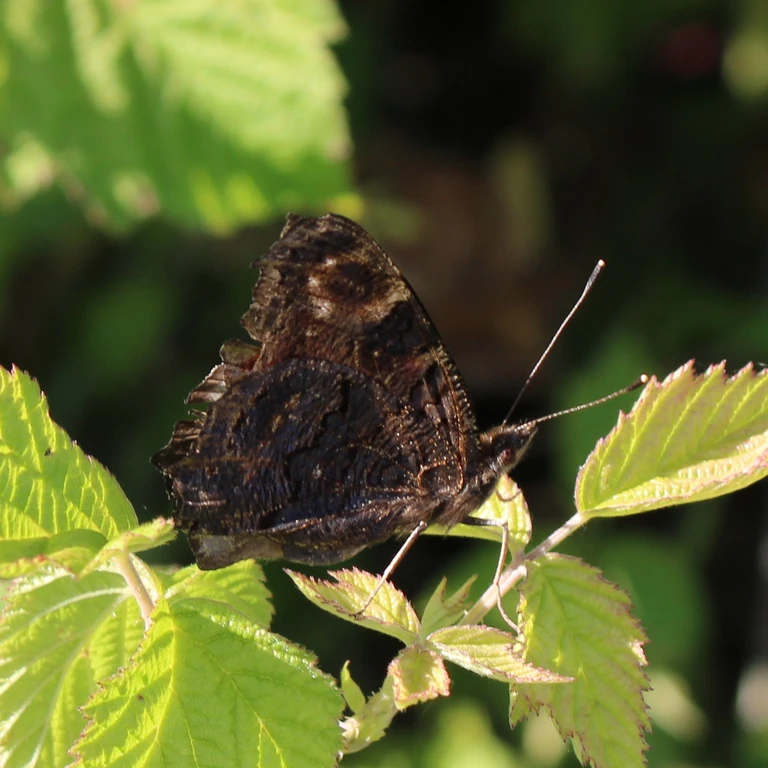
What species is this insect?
Aglais io
